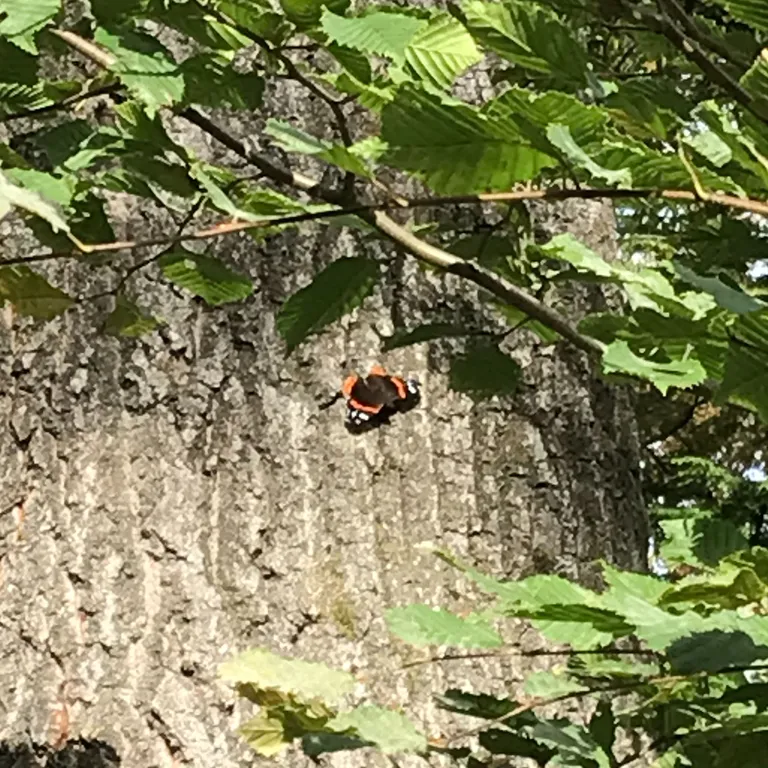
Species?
Vanessa atalanta
